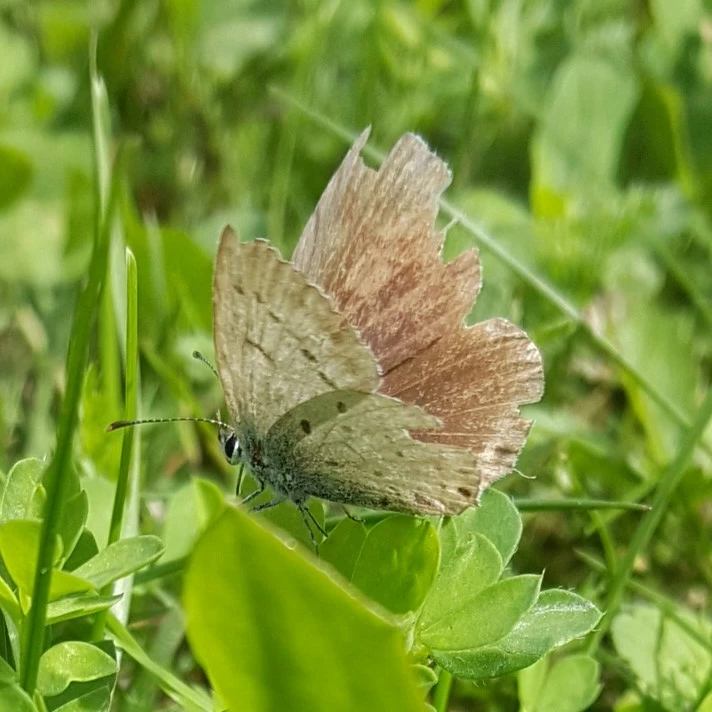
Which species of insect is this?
Cupido argiades (also Elkalyce argiades)
